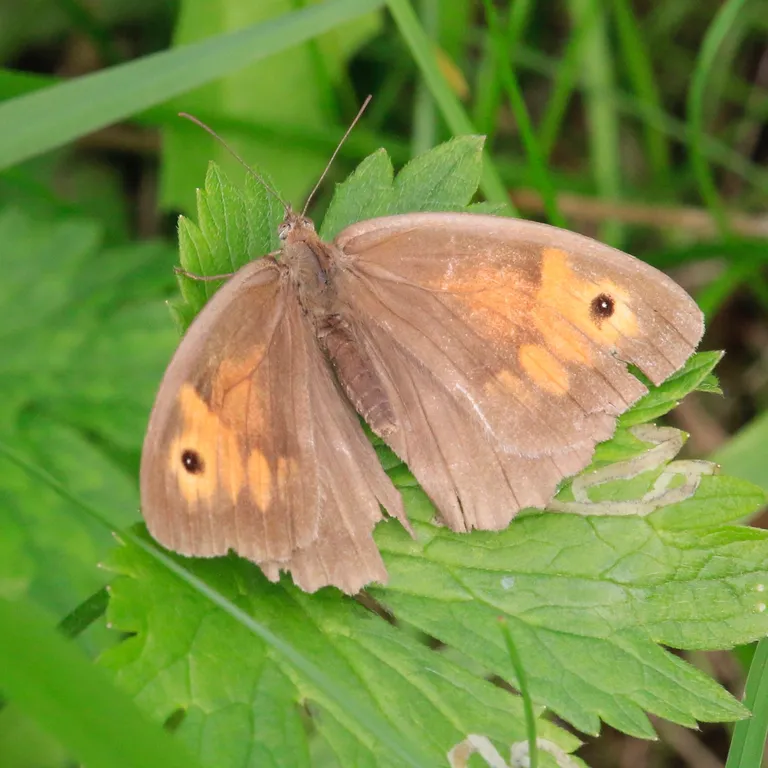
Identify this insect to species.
Maniola jurtina
